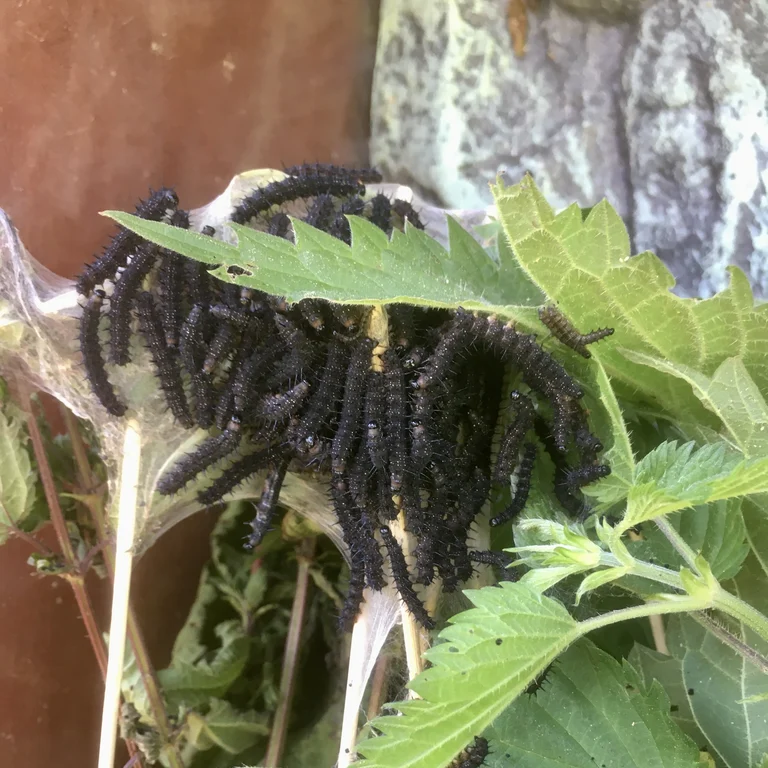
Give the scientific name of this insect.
Aglais io
